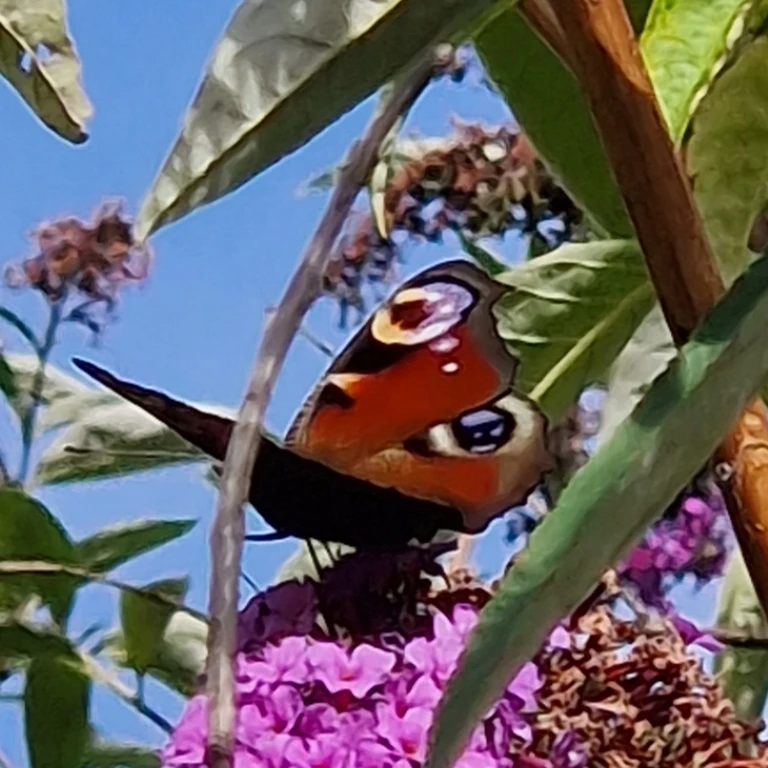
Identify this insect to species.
Aglais io
